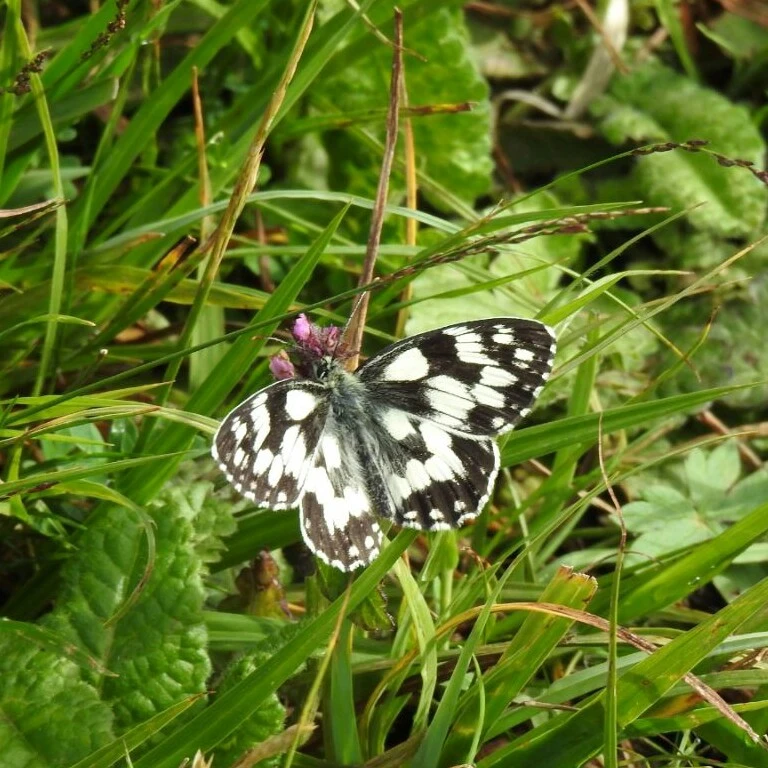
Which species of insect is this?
Melanargia galathea
